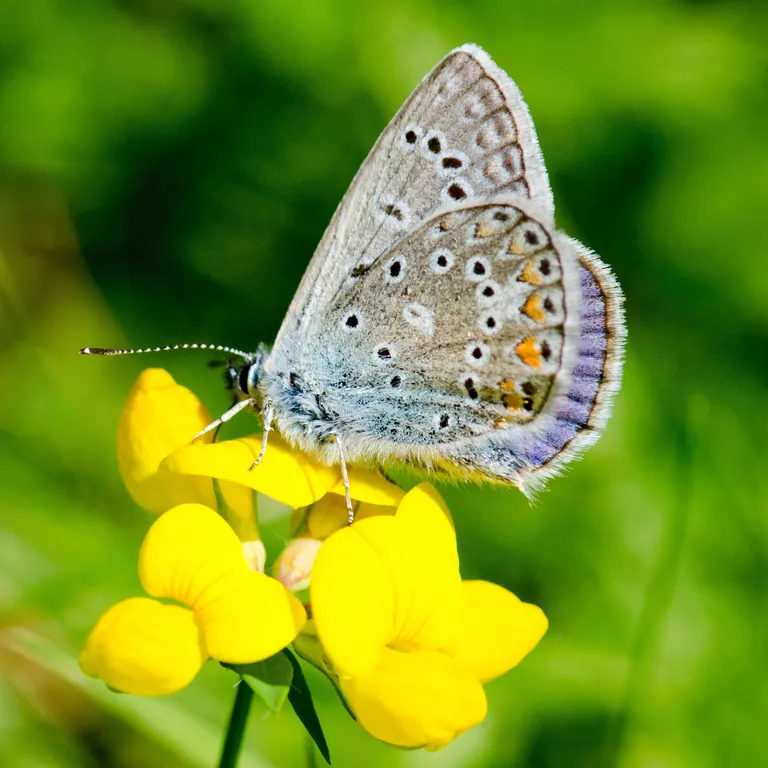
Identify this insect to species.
Polyommatus icarus
